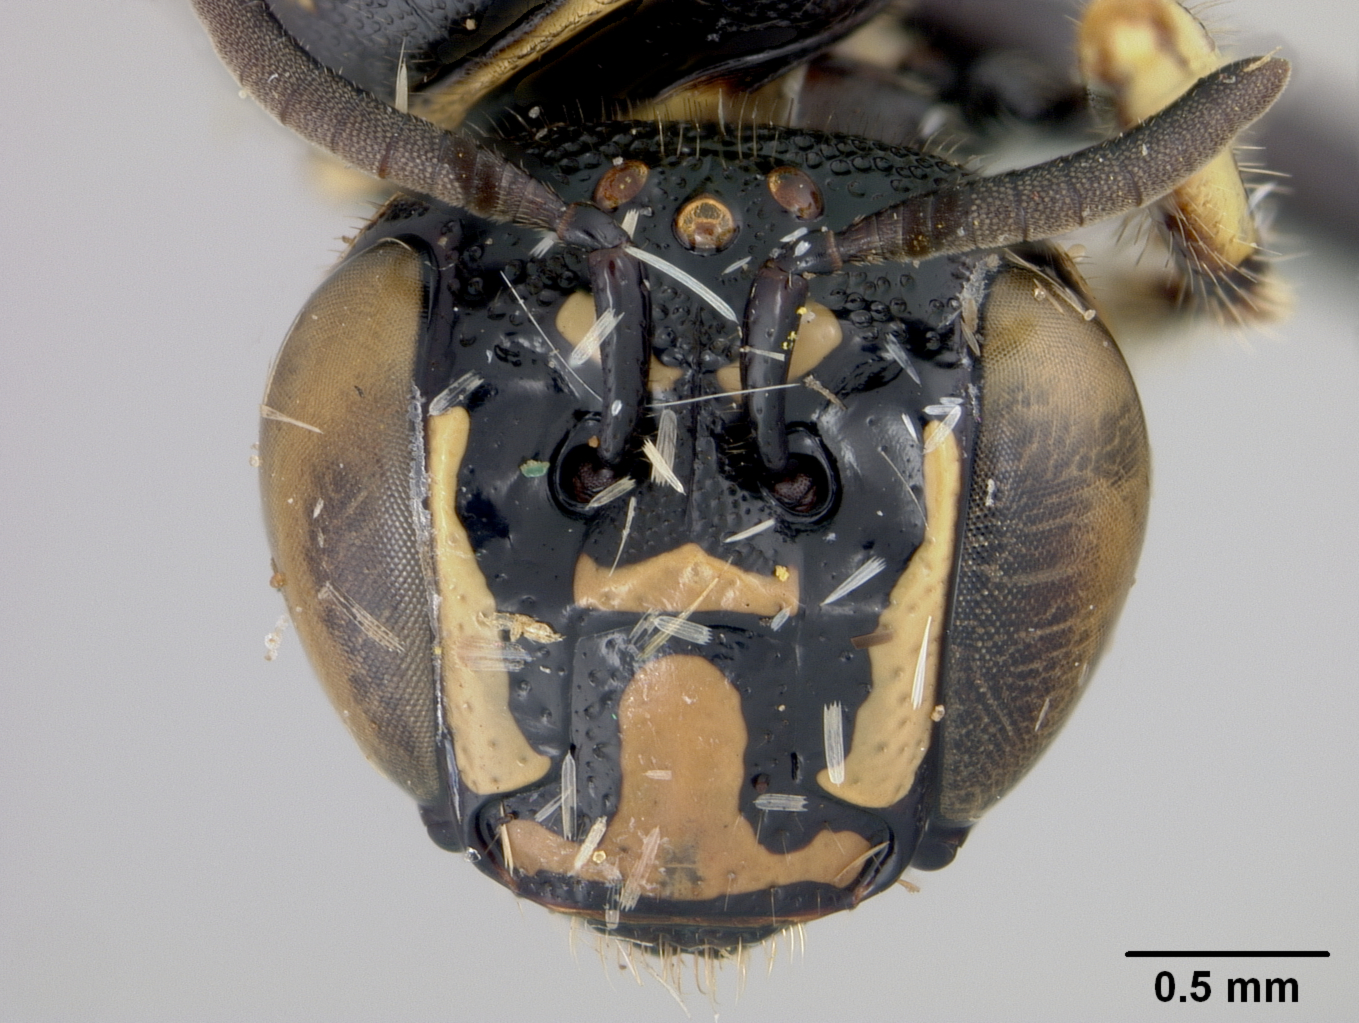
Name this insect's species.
Ceratina corbetti
